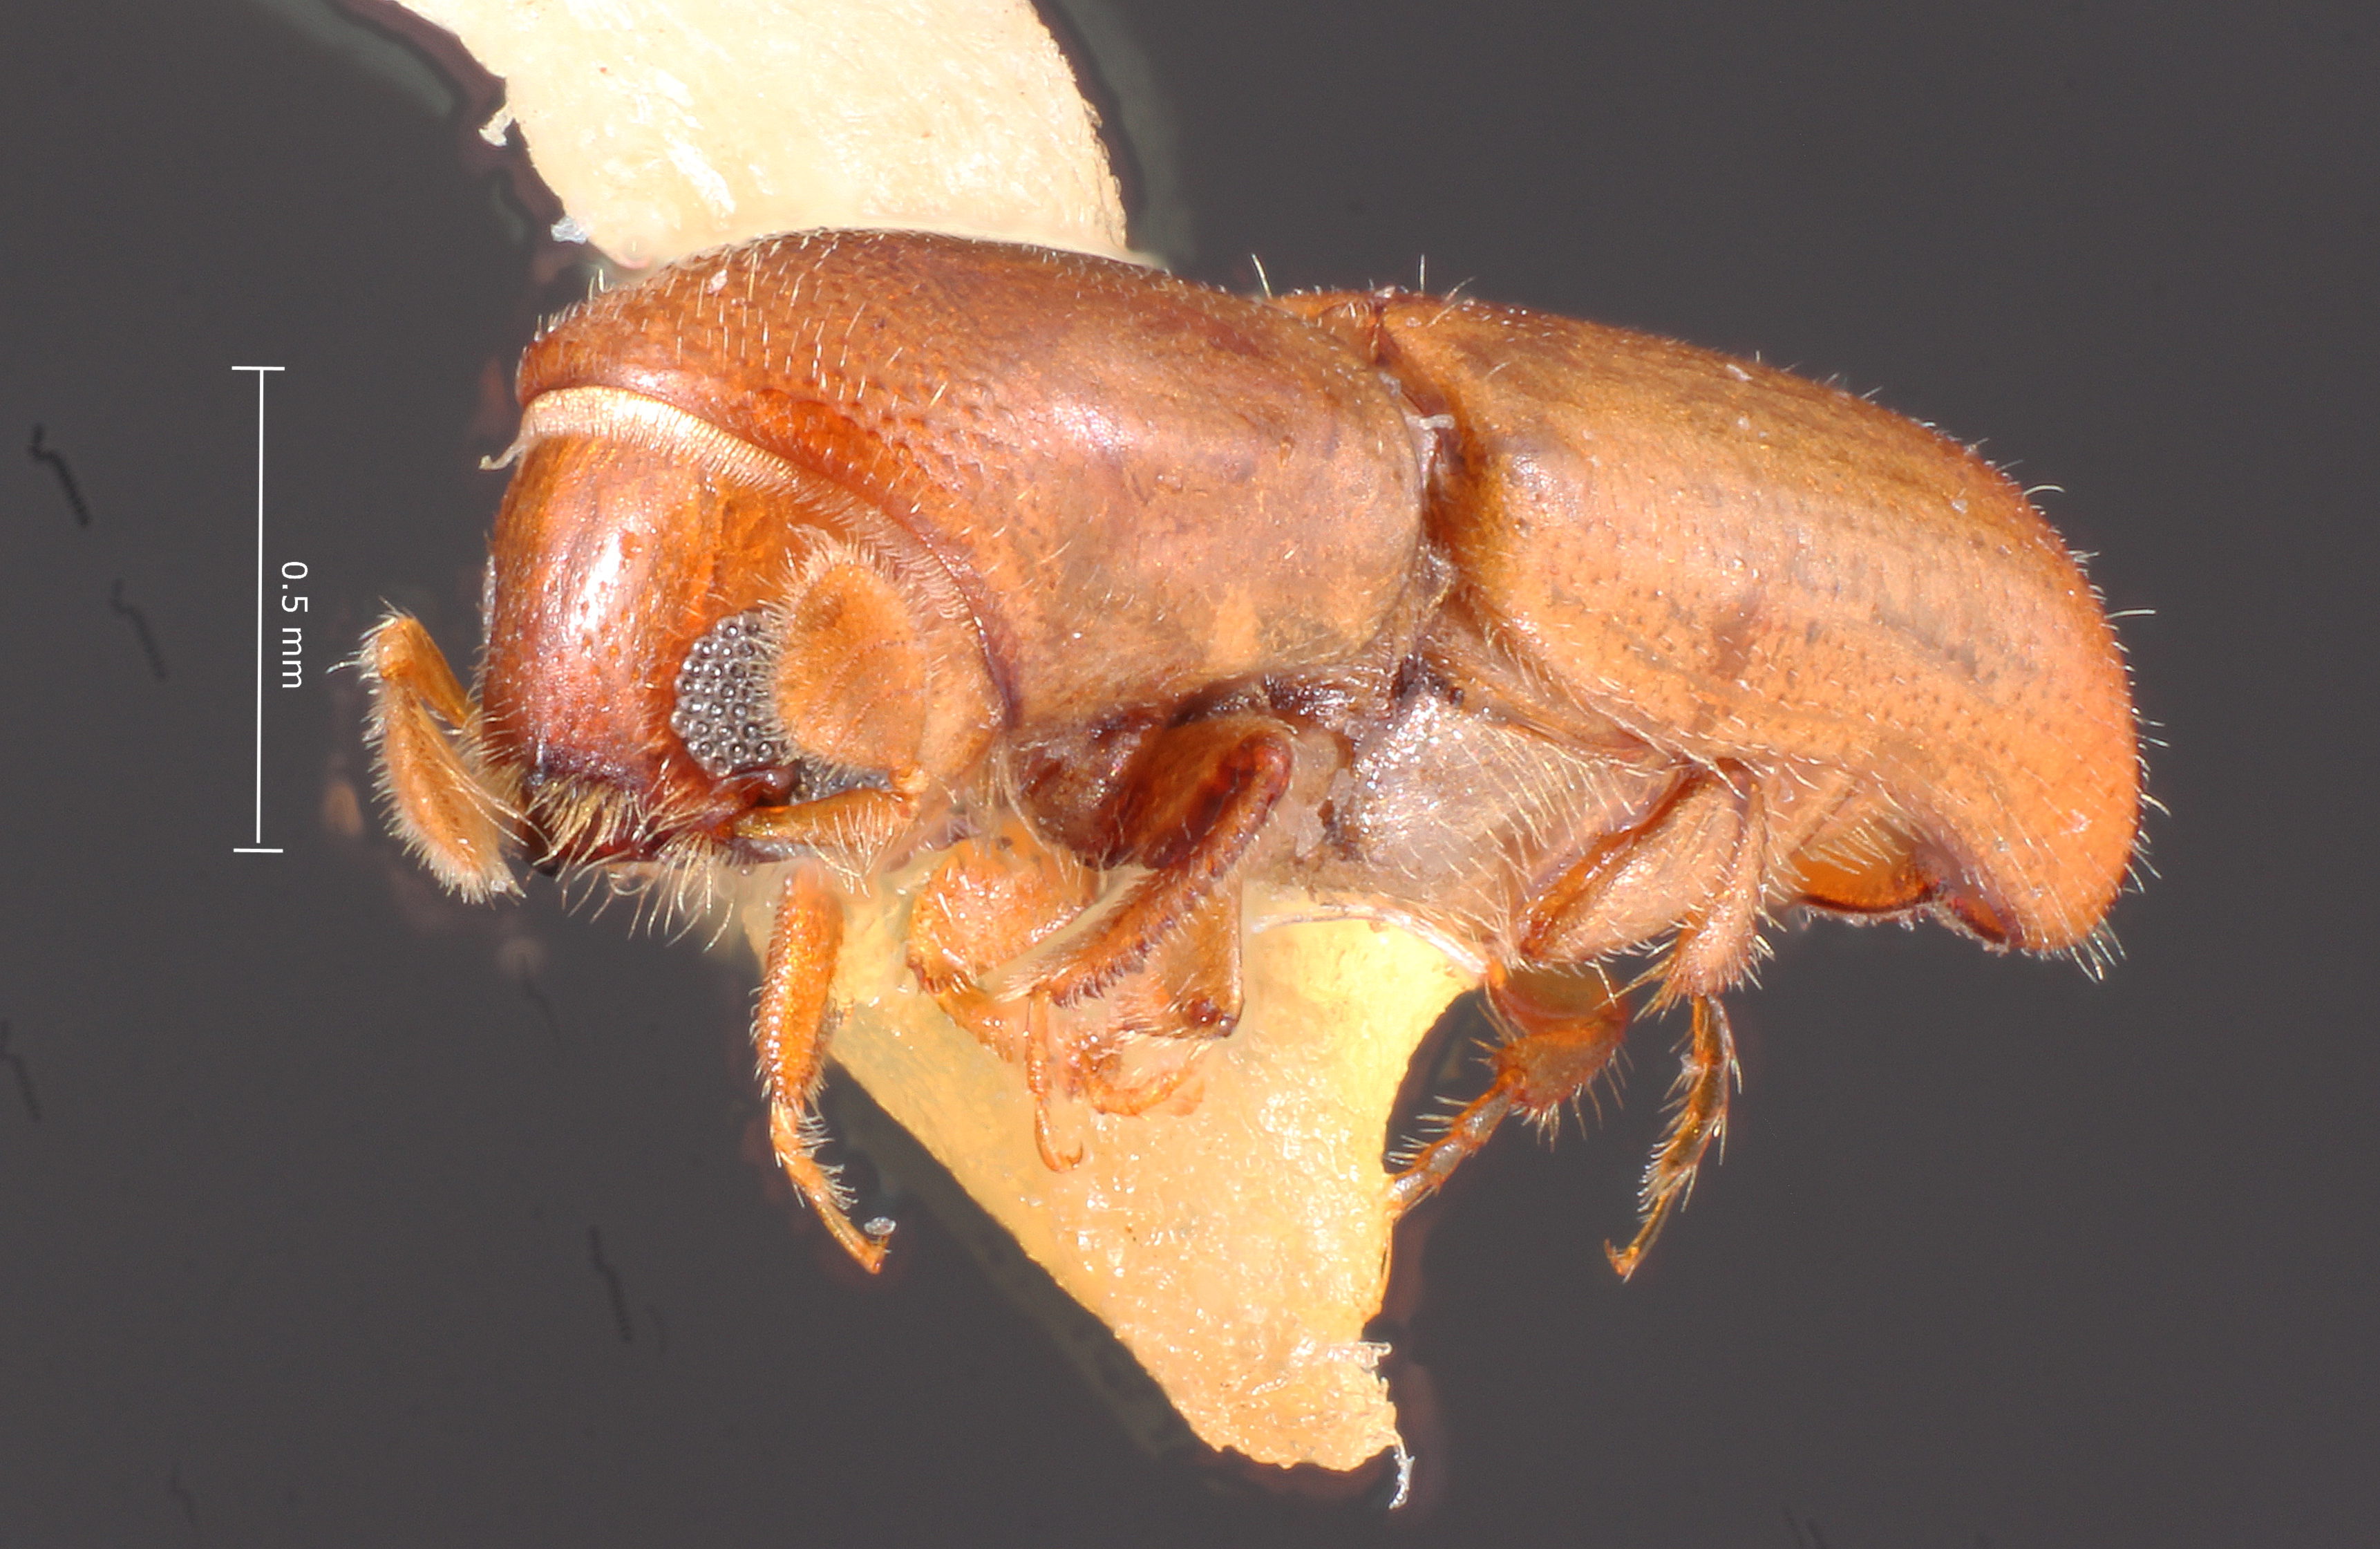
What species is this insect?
Monarthrum hagedorni
